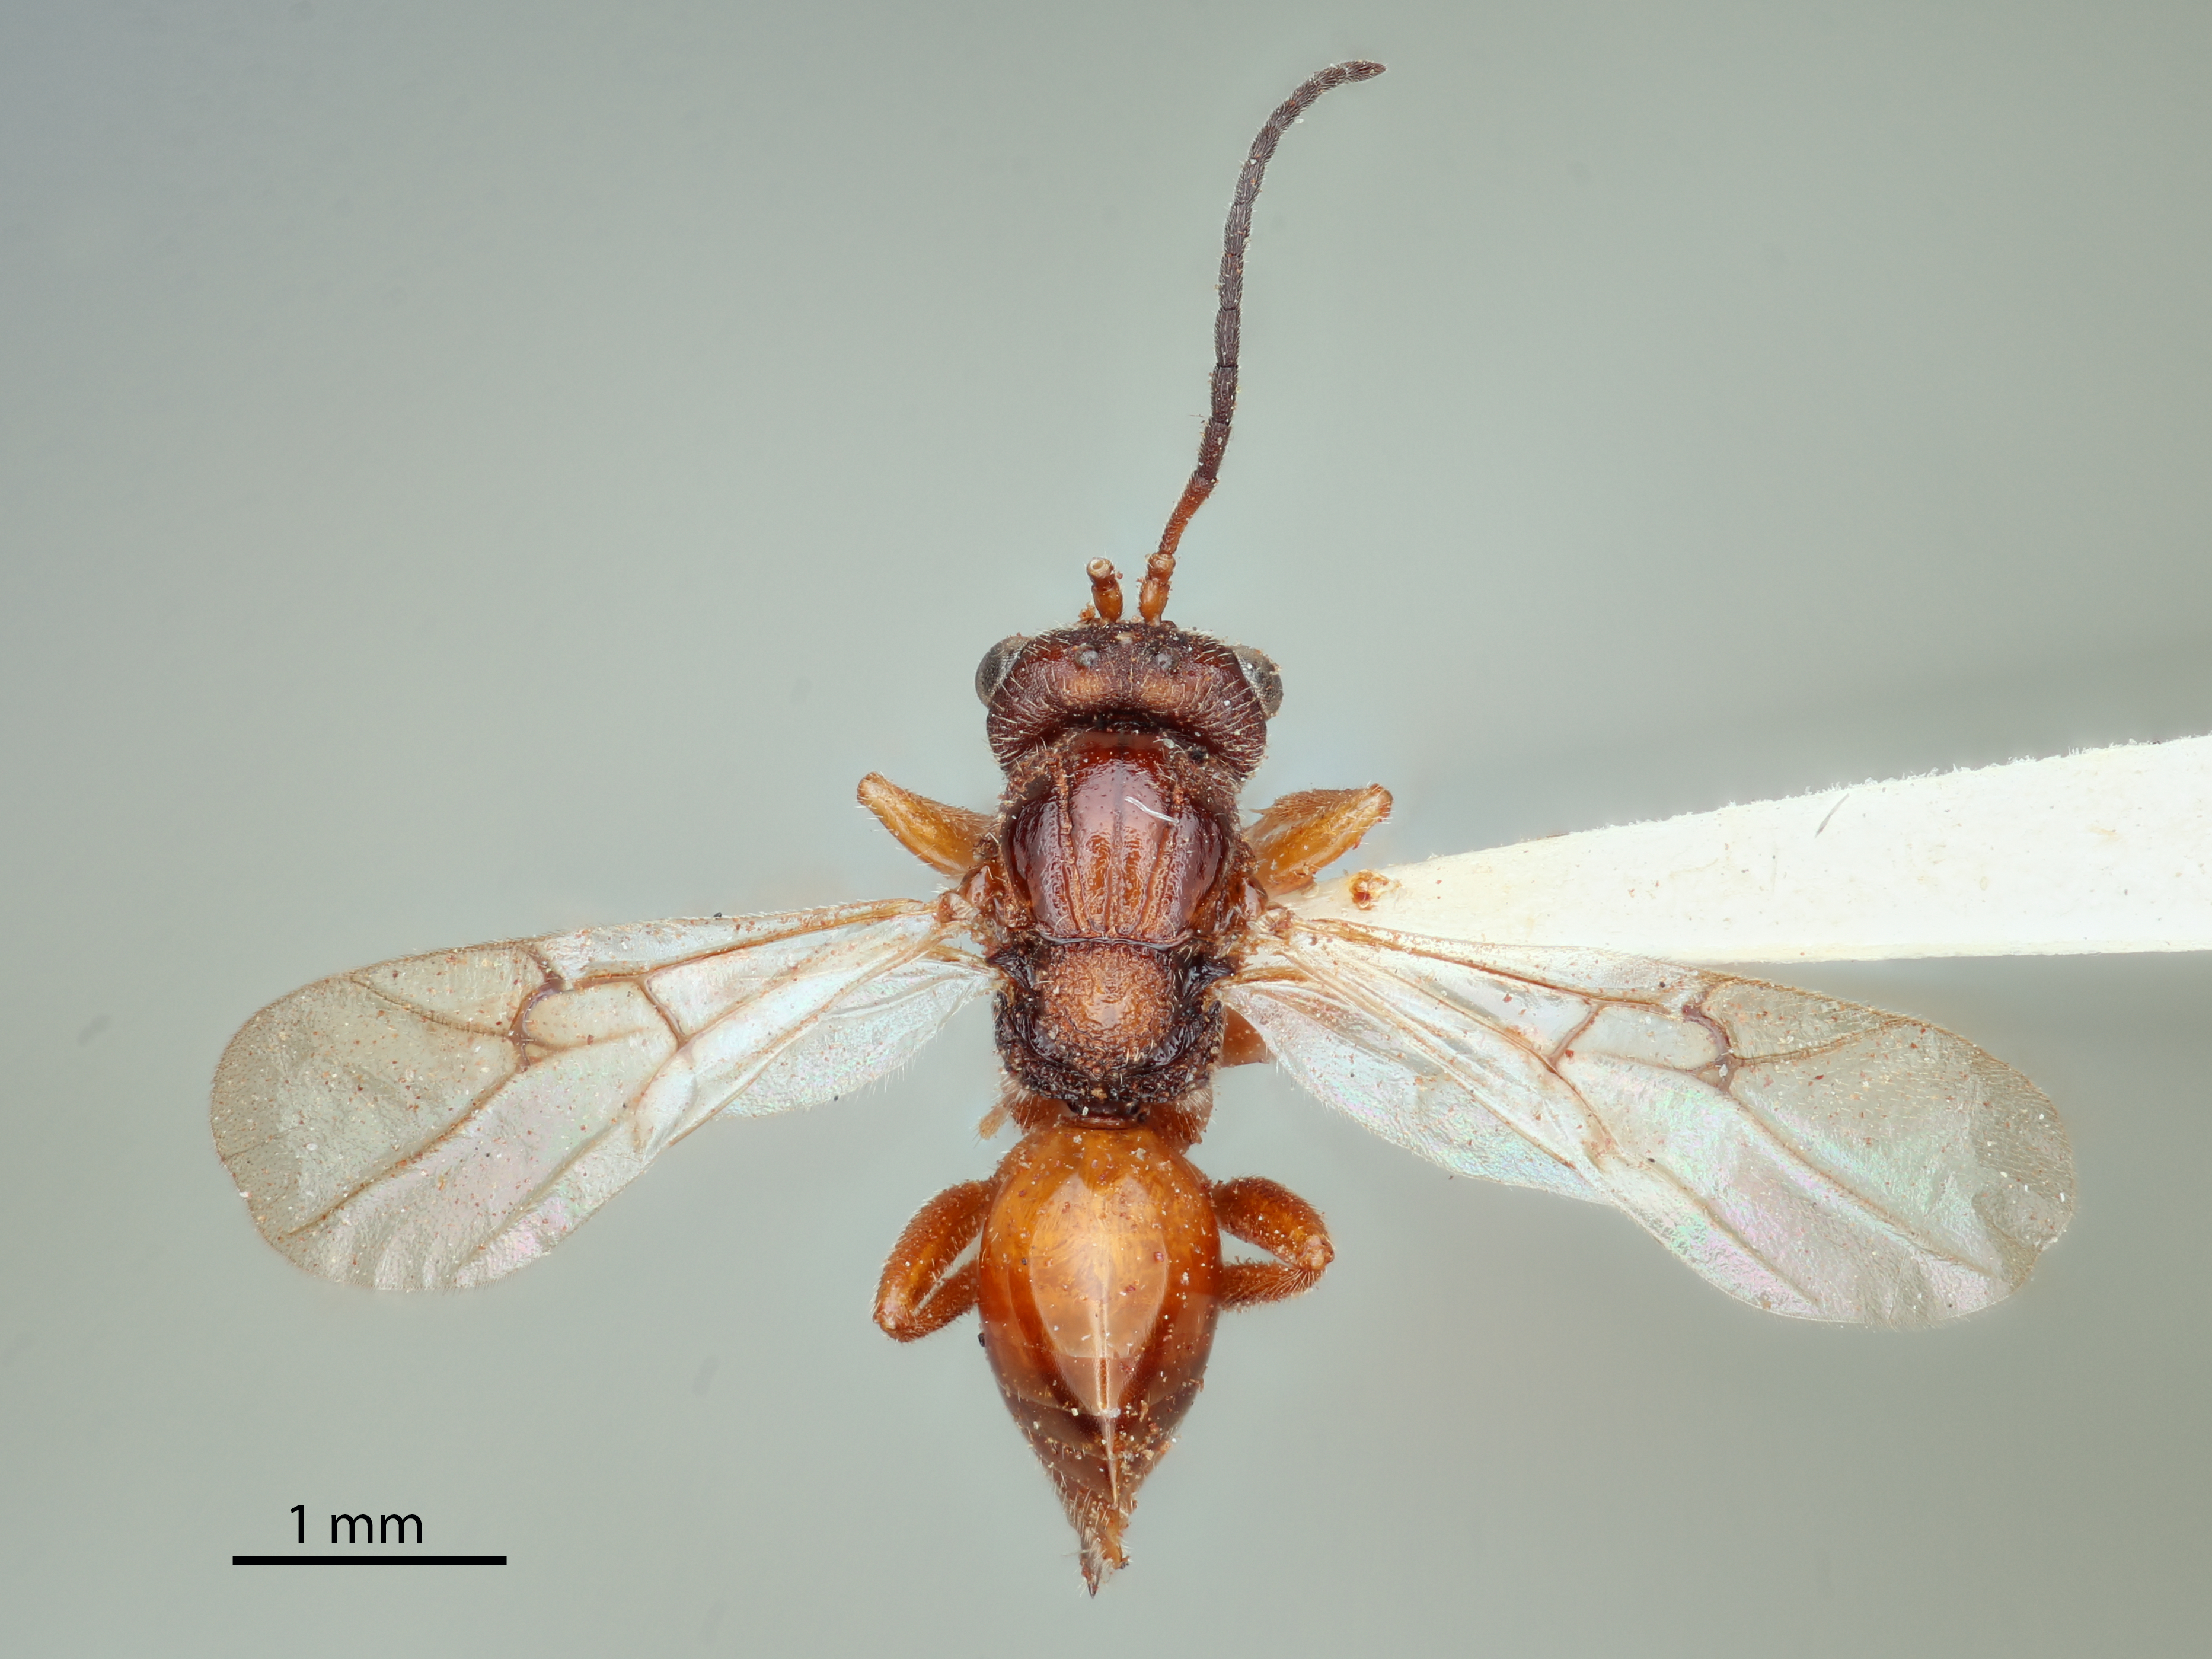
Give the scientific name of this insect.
Rhodites similis
